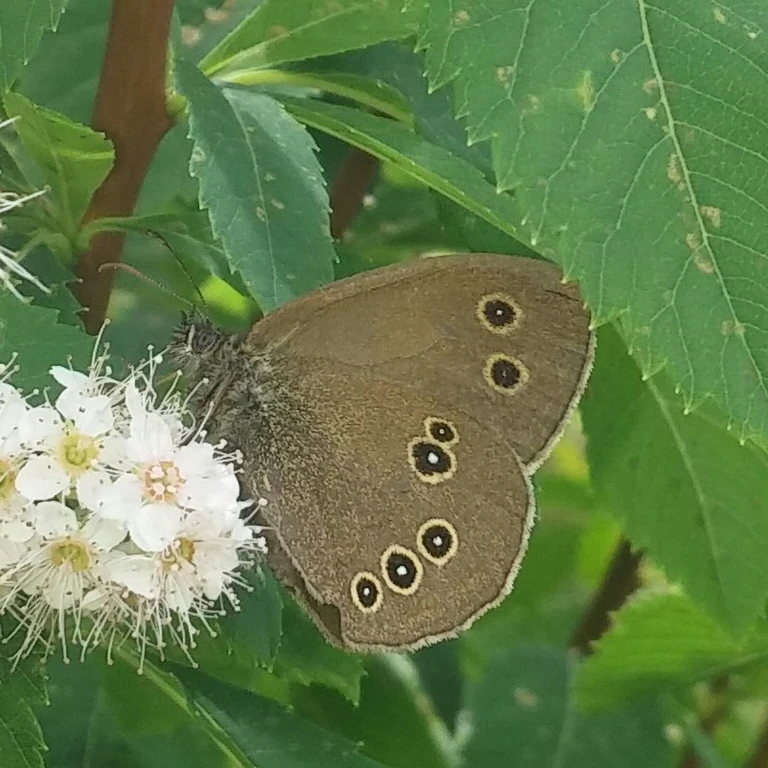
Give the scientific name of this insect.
Aphantopus hyperantus
